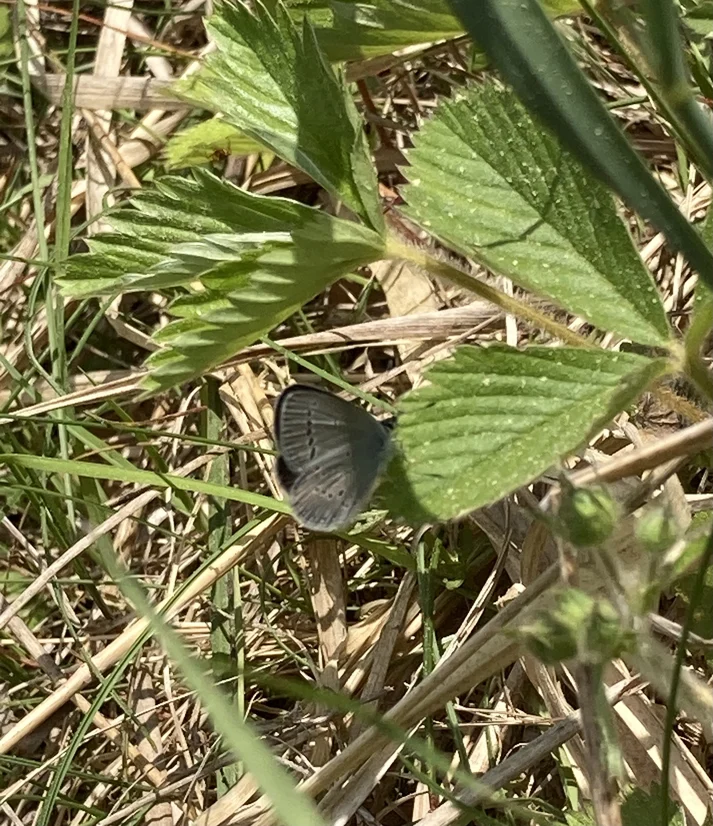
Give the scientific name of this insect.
Cupido minimus
